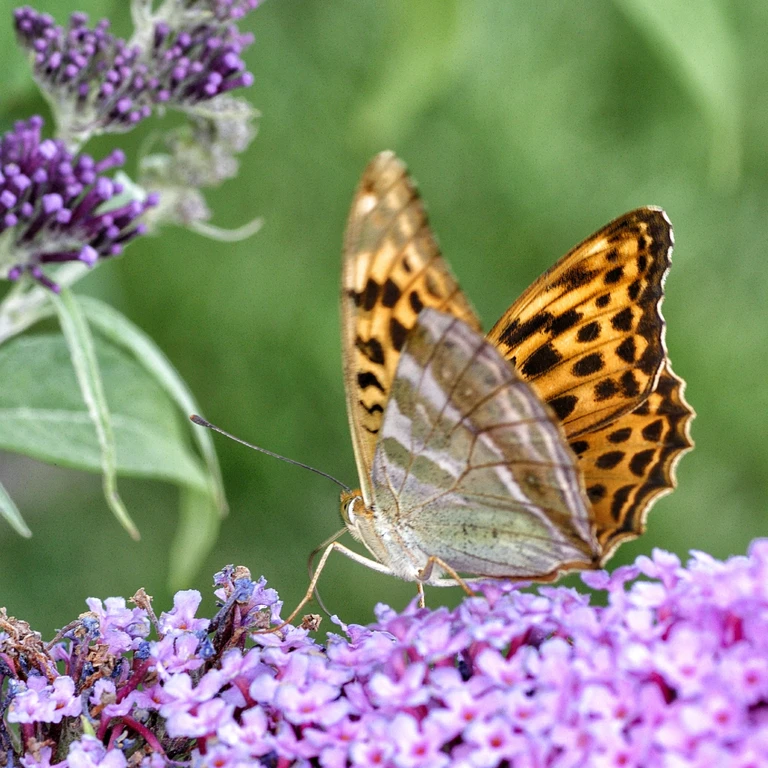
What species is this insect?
Argynnis paphia
